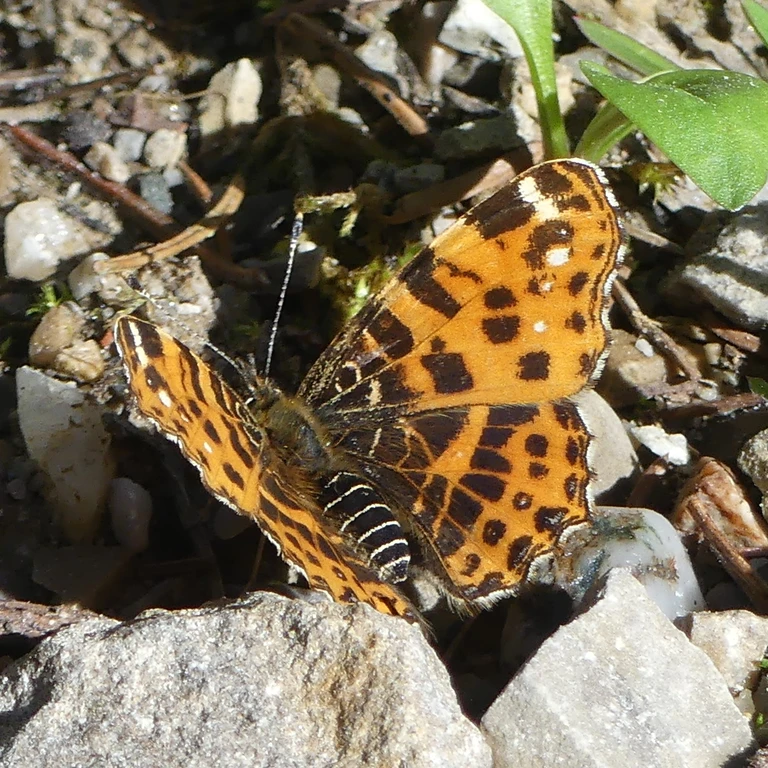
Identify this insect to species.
Araschnia levana
